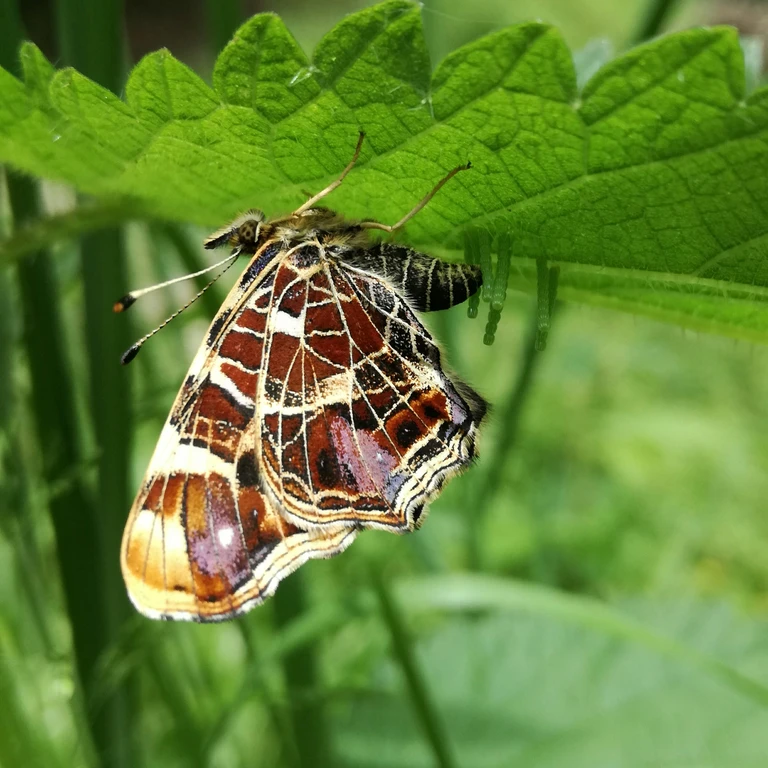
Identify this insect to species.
Araschnia levana
